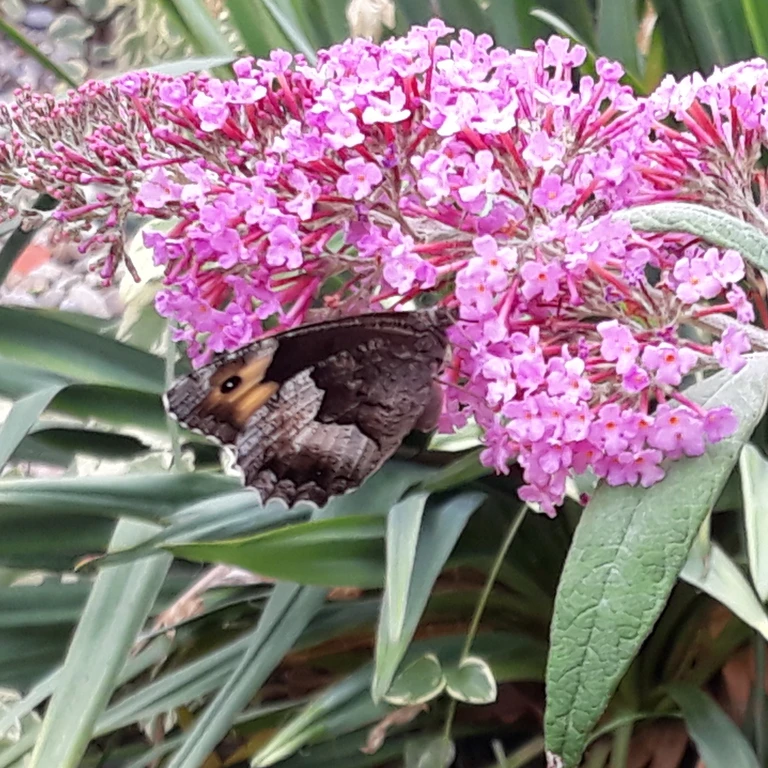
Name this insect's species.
Hipparchia alcyone
